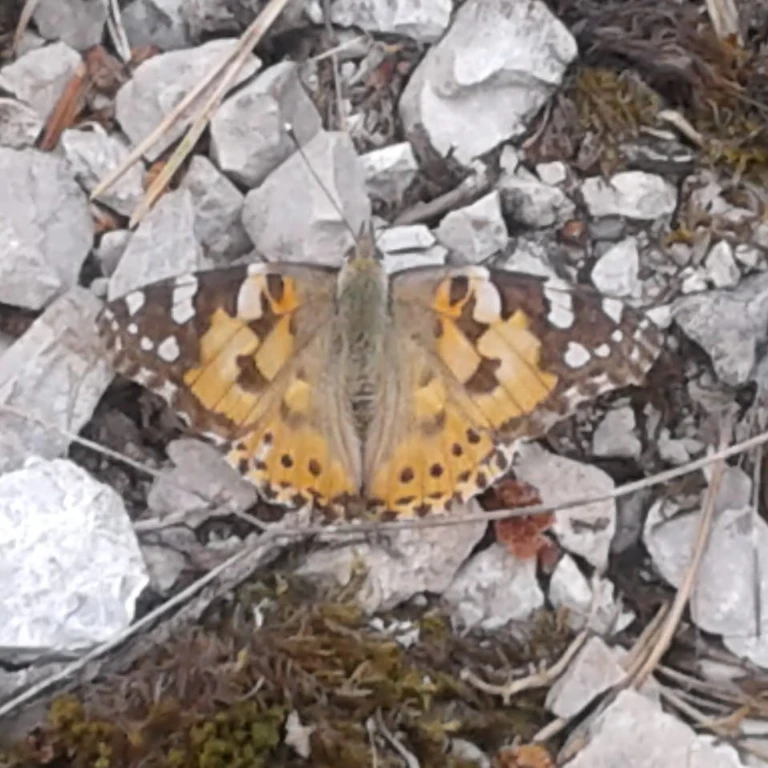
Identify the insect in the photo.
Vanessa cardui
